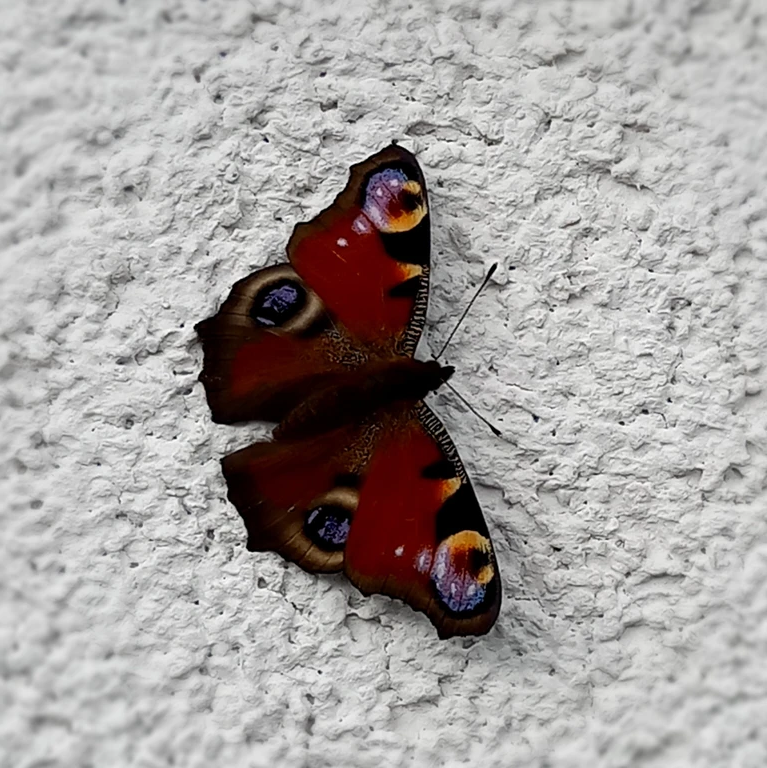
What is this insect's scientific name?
Aglais io
